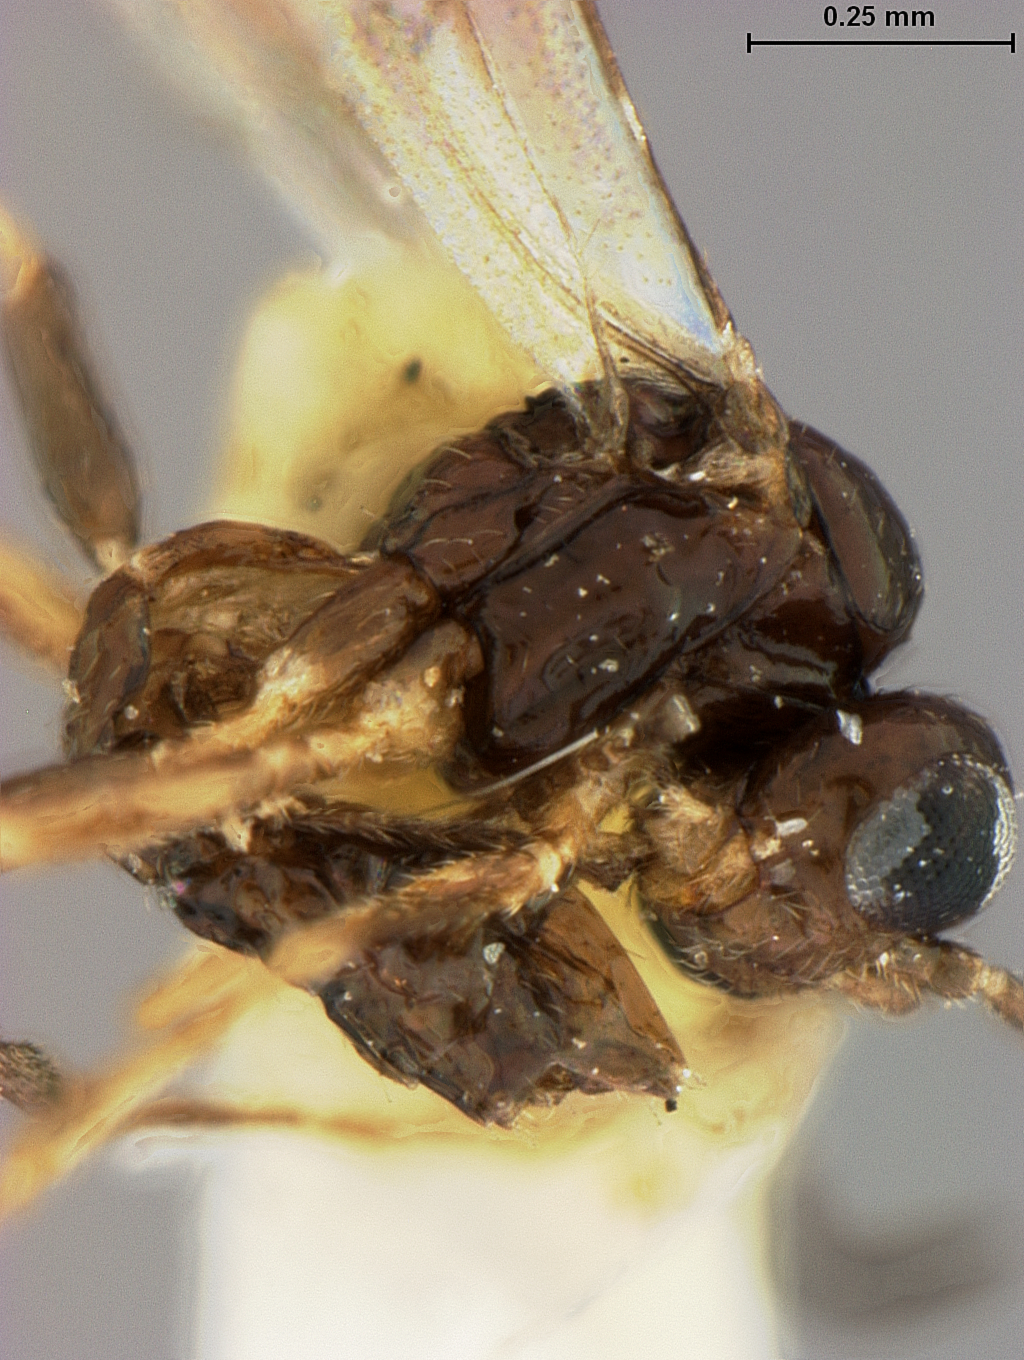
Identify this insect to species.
Trioxys eragrastaphis
